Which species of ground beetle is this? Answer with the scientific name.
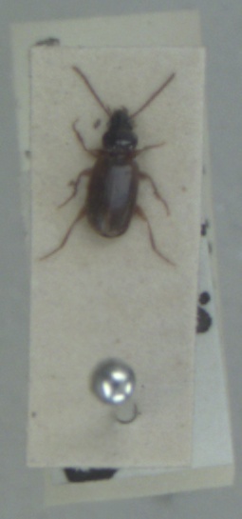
Trechus quadristriatus
